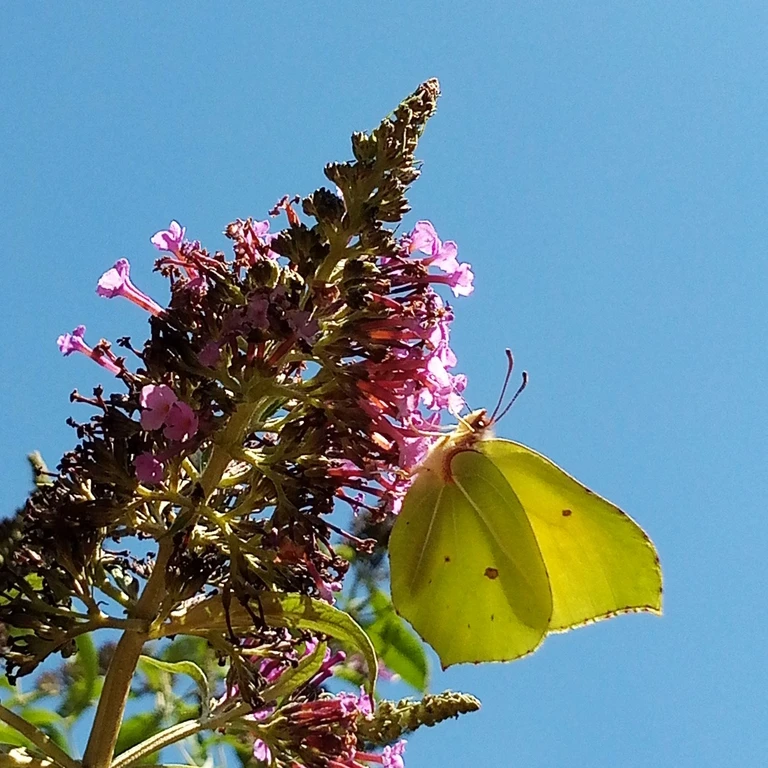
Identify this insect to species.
Gonepteryx rhamni
